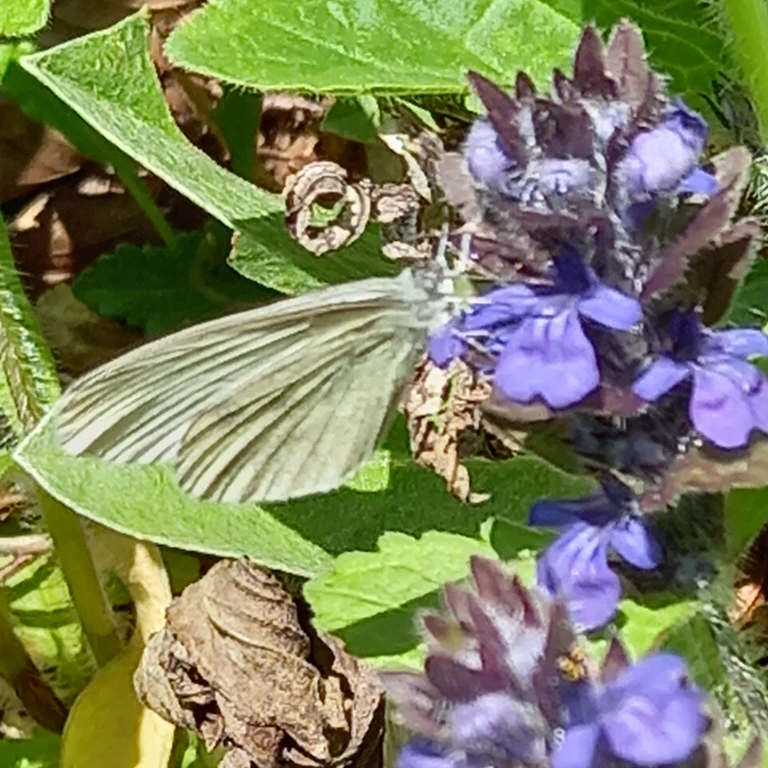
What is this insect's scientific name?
Leptidea sinapis/juvernica
